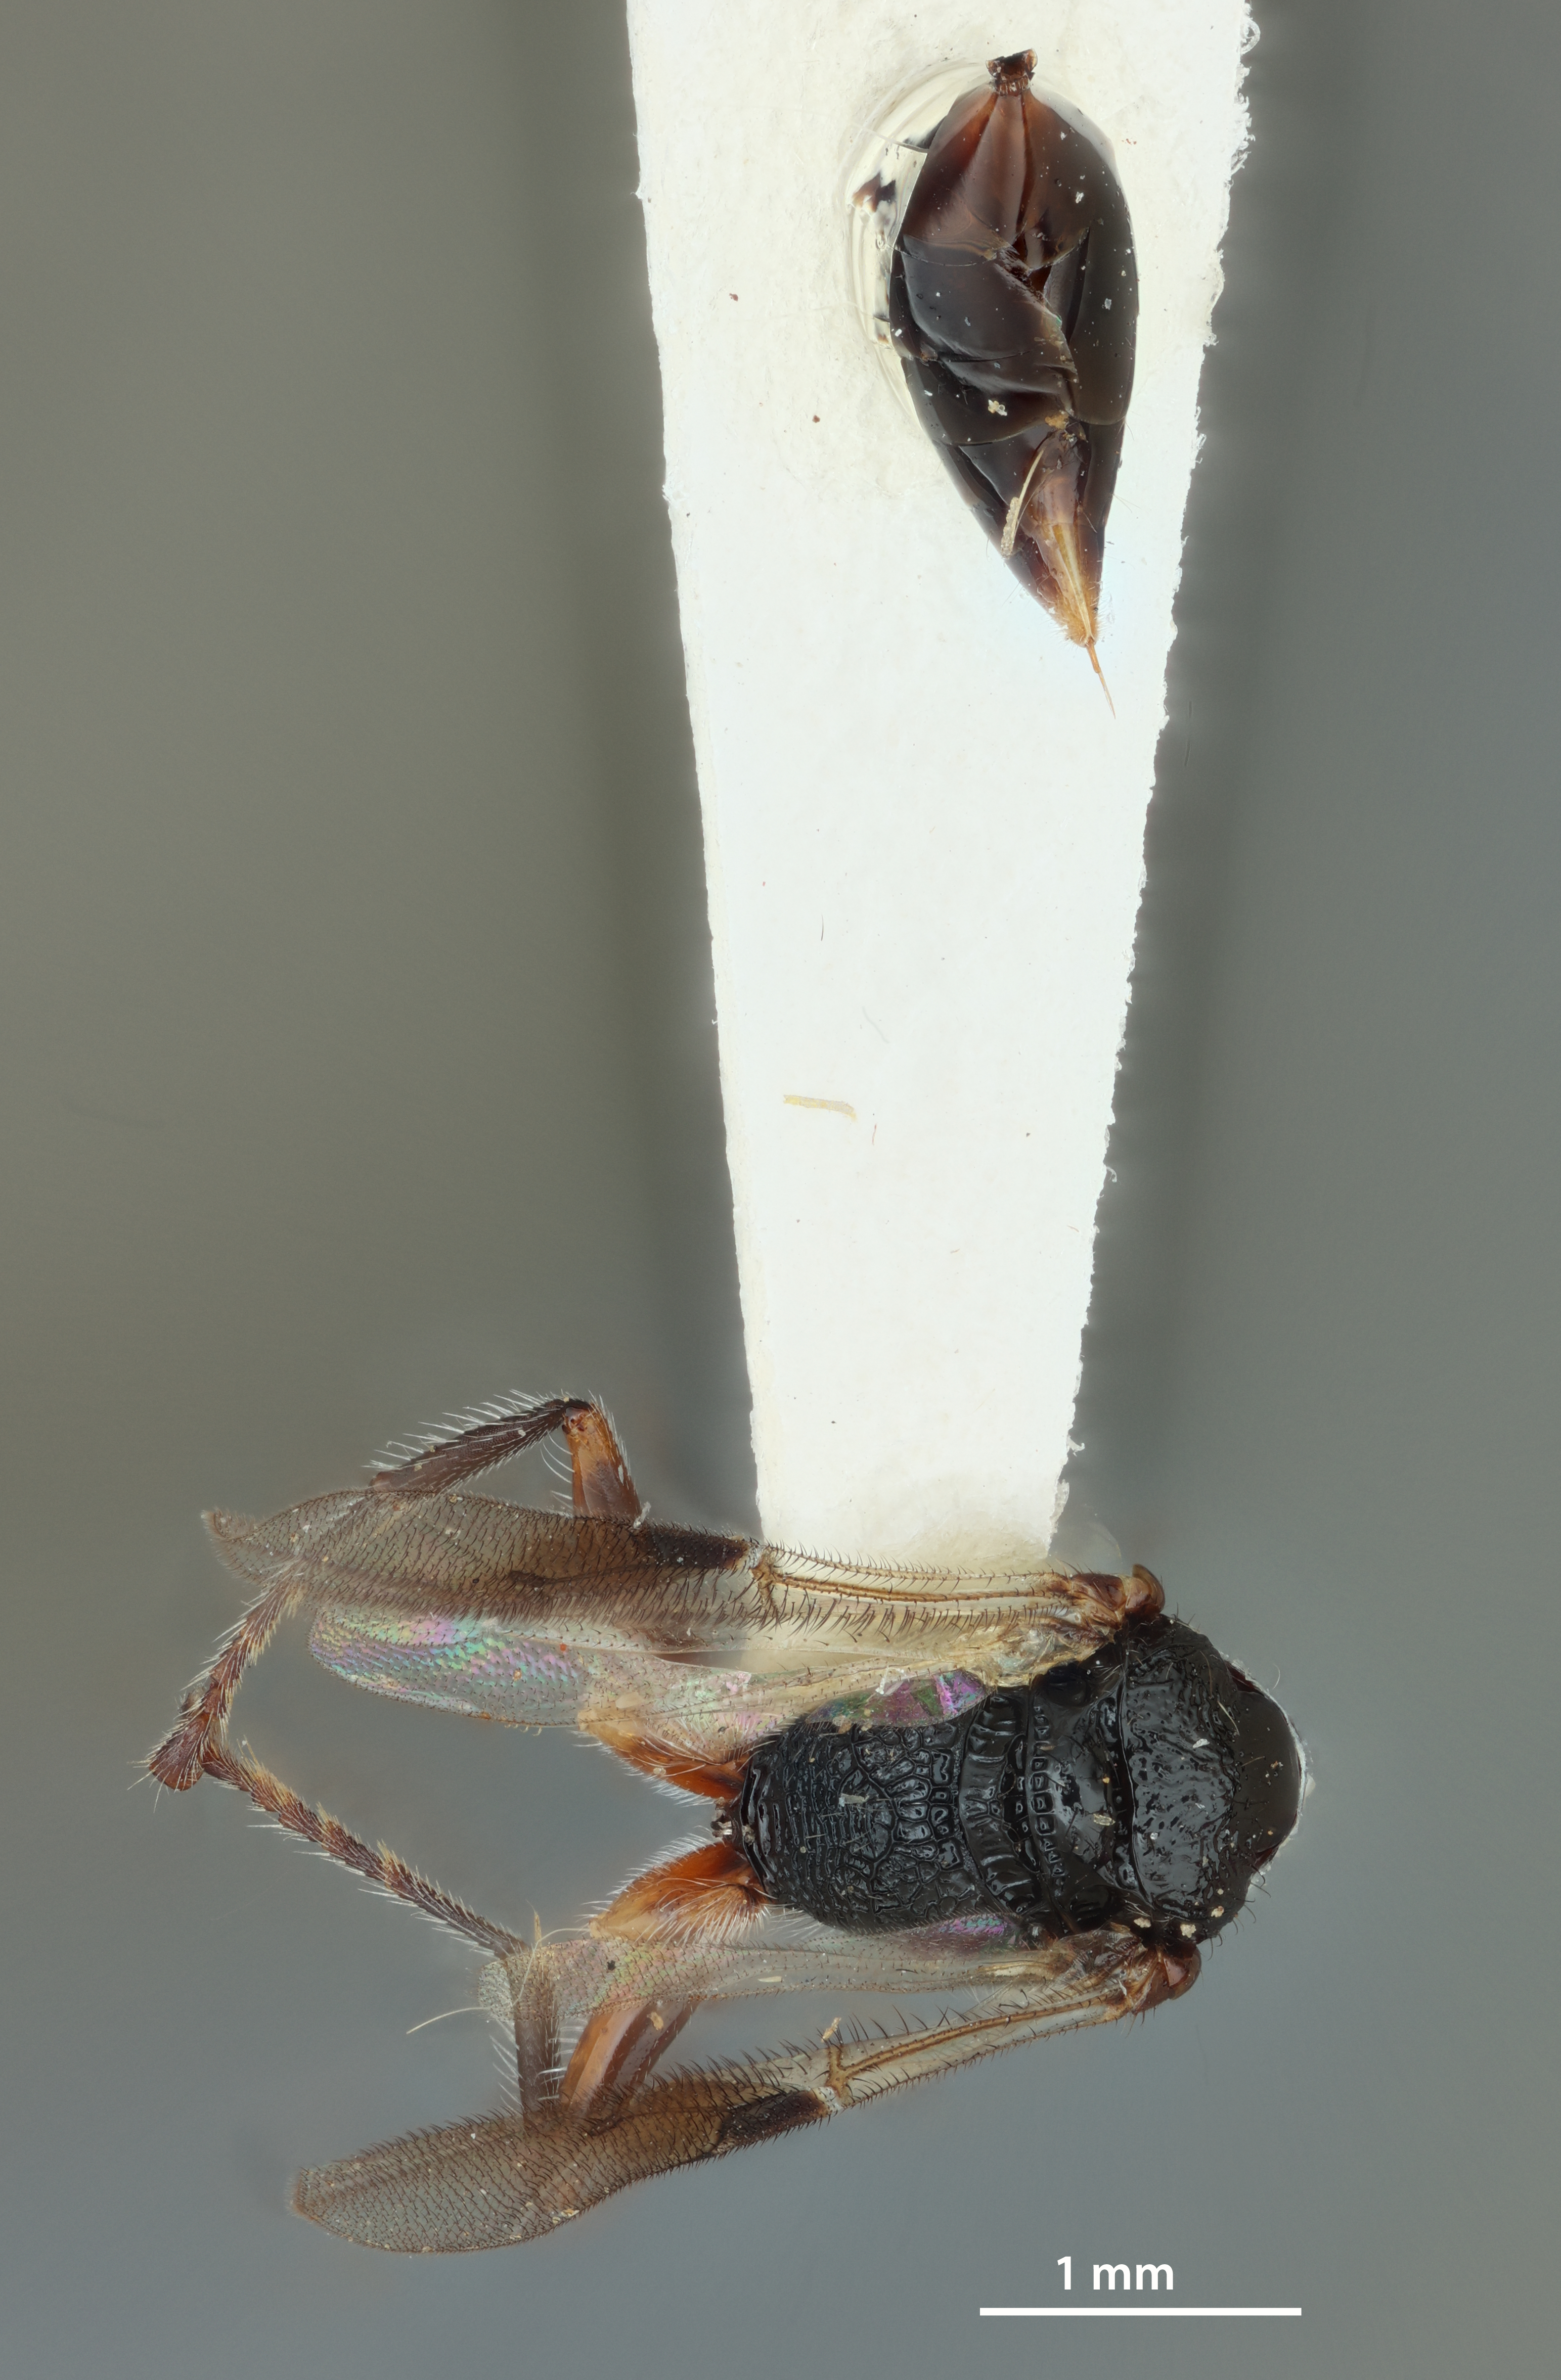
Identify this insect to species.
Anteon krombeini
